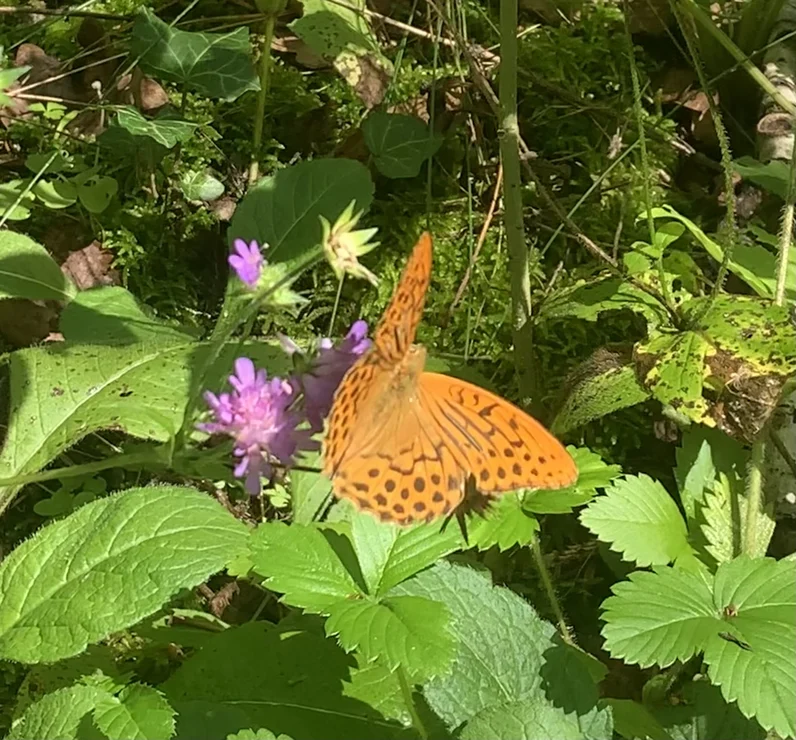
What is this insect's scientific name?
Argynnis paphia
